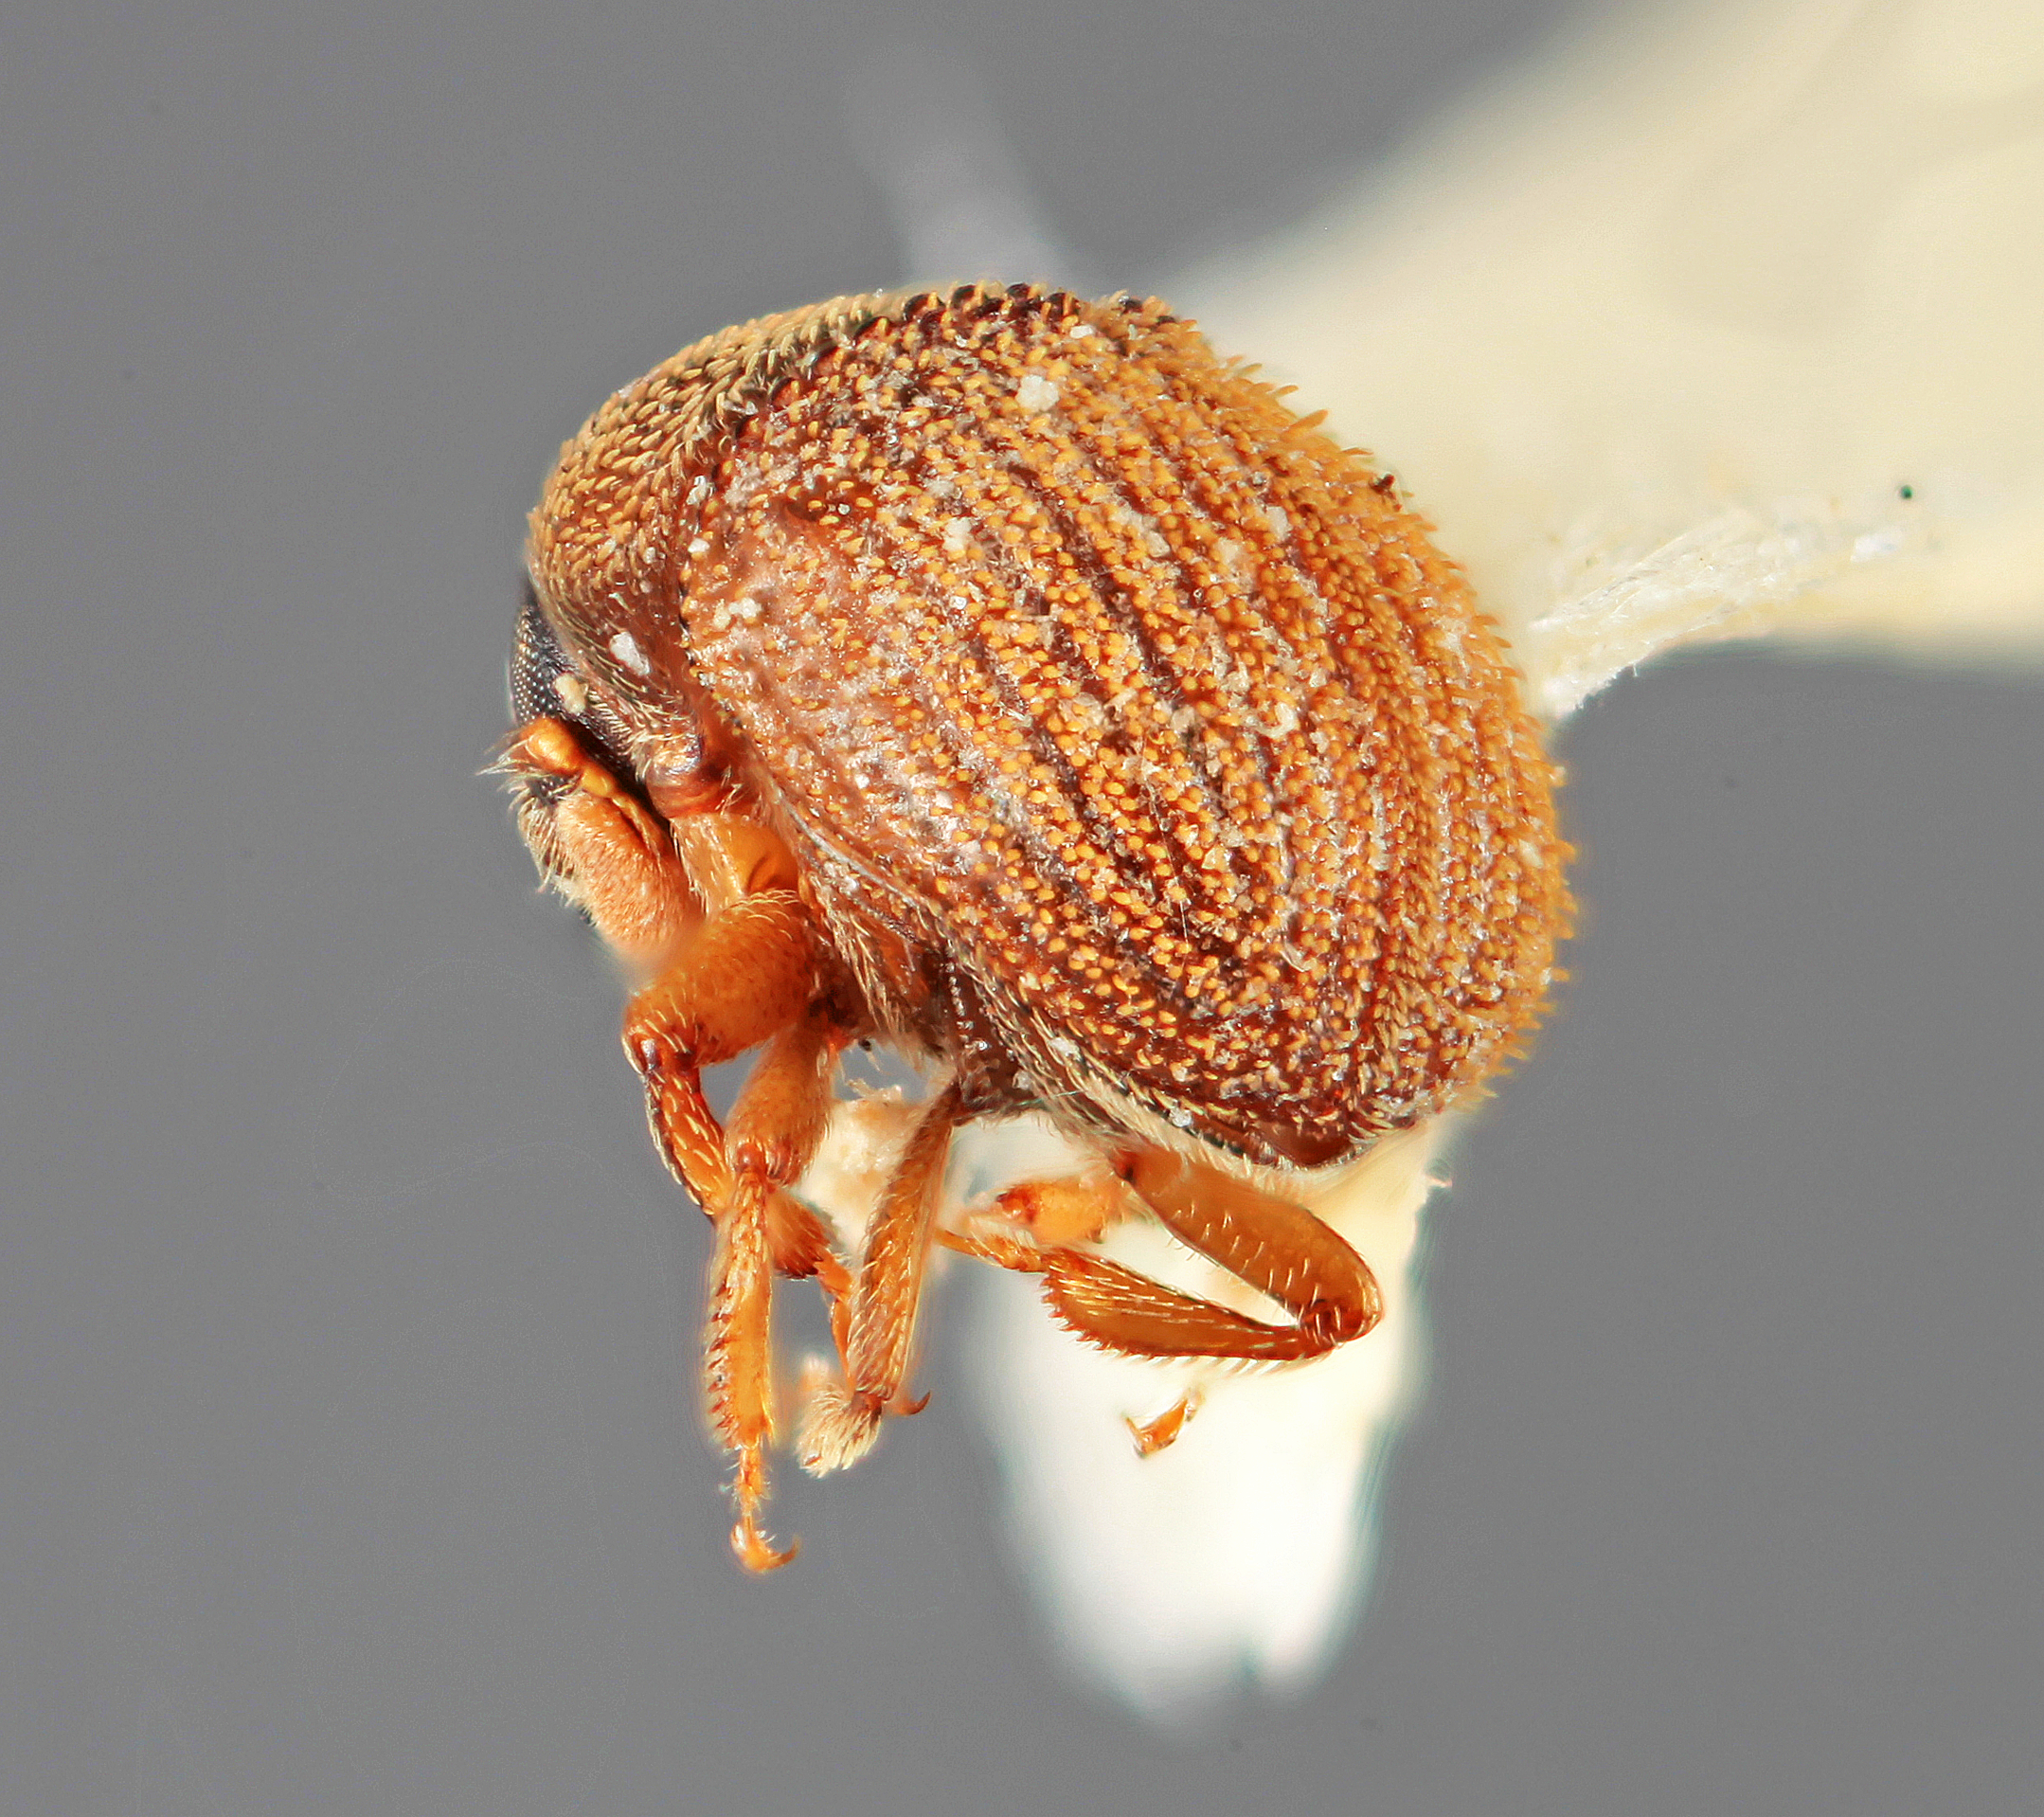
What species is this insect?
Chramesus securus
